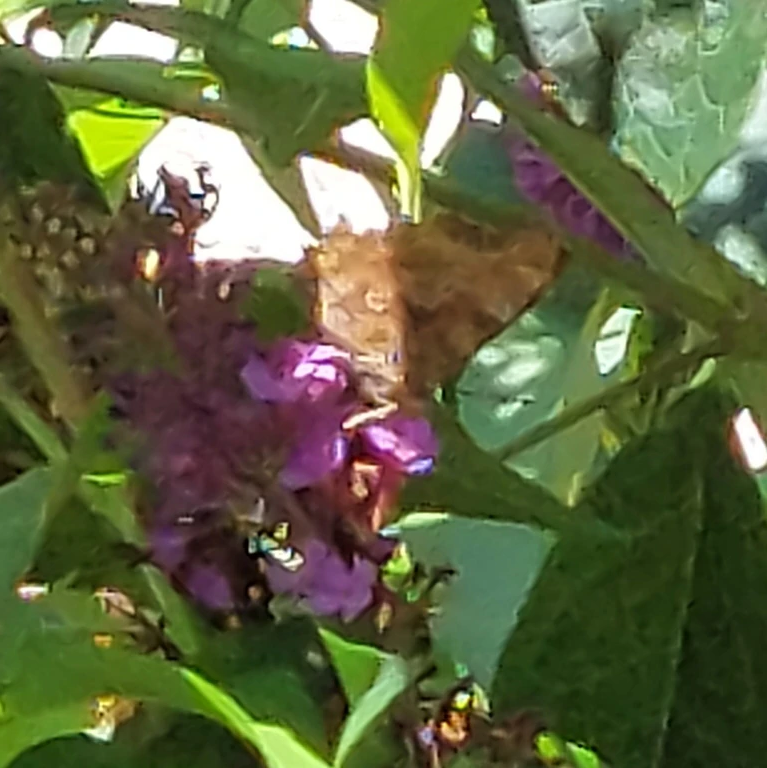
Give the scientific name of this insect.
Polygonia c-album
